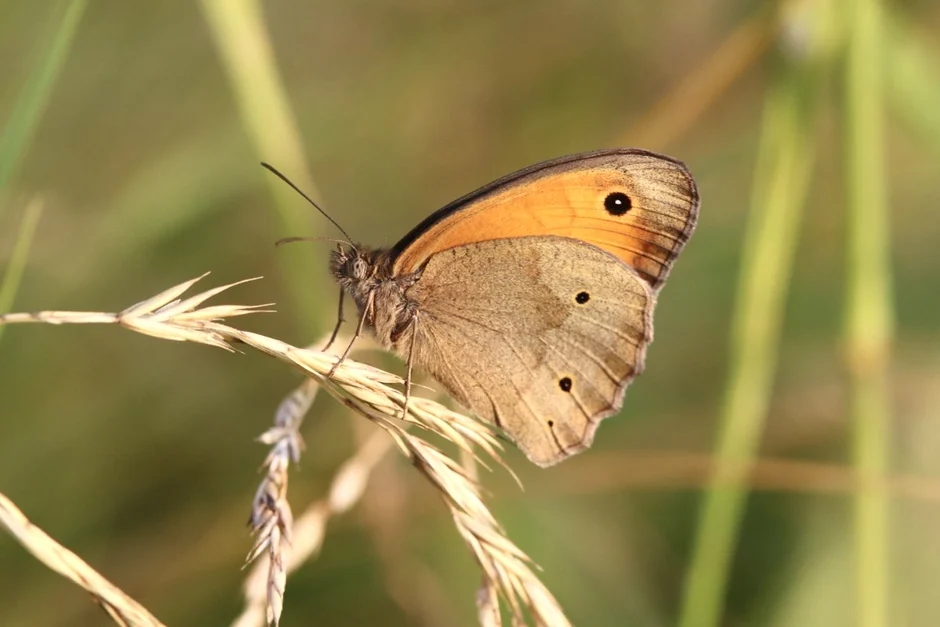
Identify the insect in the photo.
Maniola jurtina
